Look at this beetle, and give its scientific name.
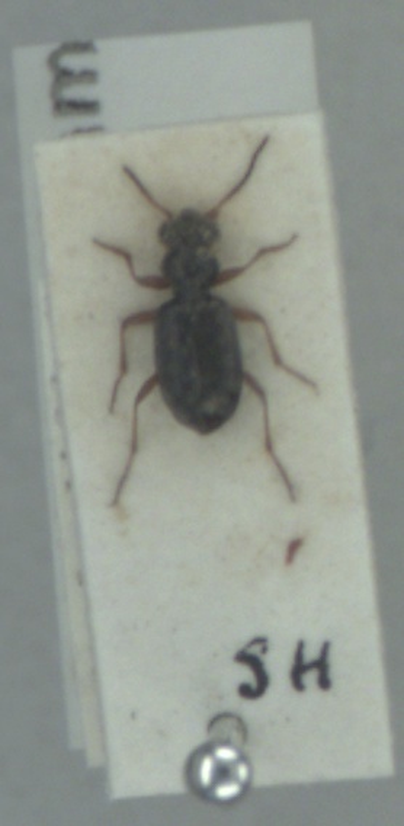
Asaphidion flavipes
